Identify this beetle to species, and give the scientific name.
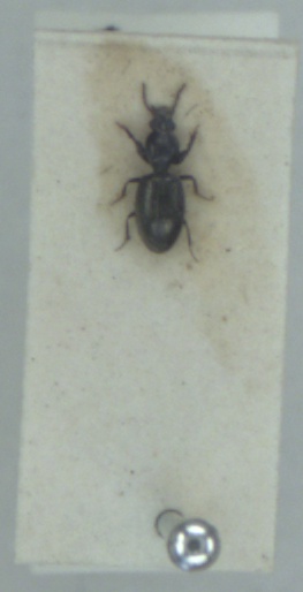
Dyschirius tristis
